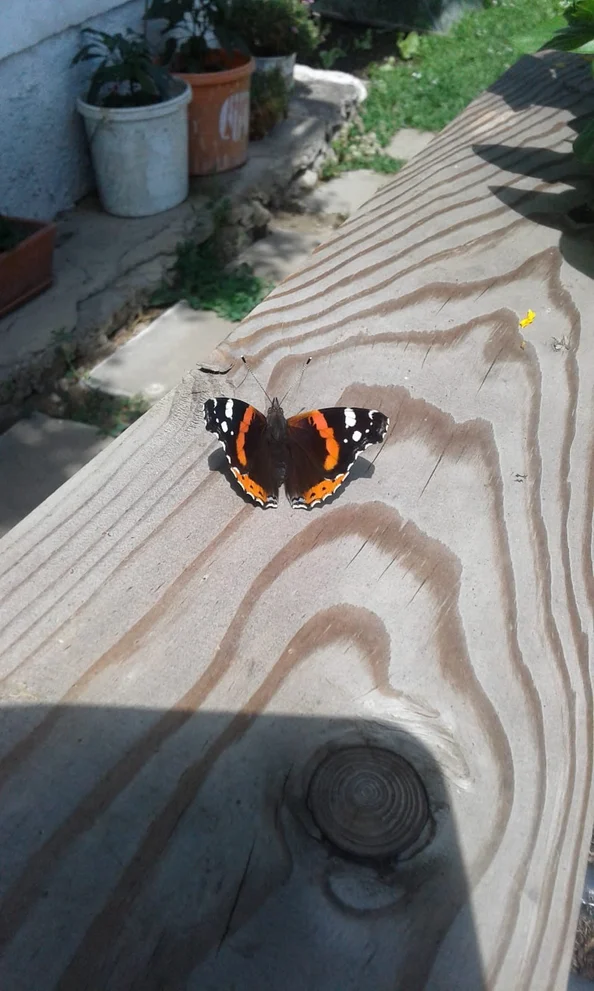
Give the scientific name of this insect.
Vanessa atalanta
